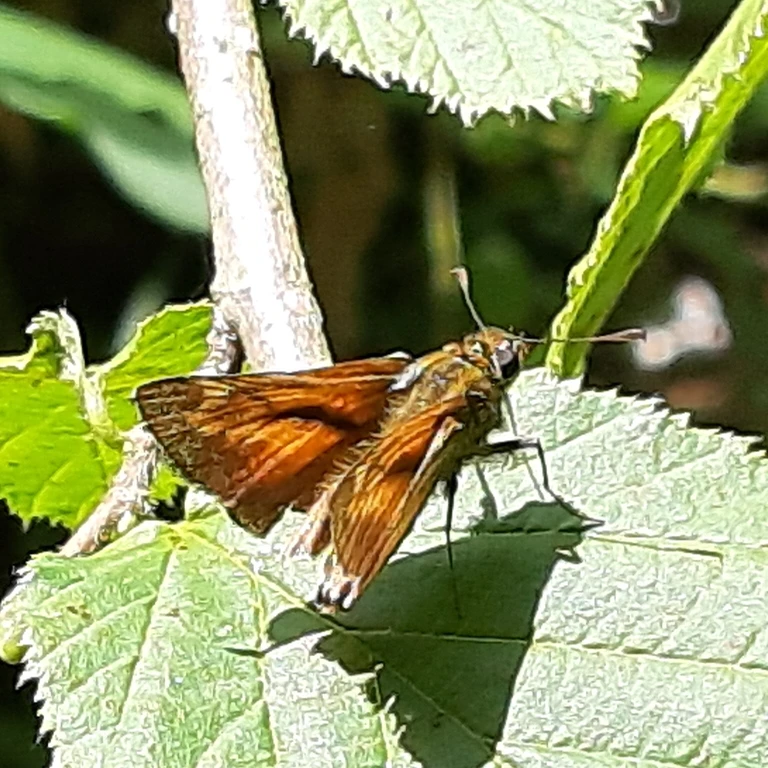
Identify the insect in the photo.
Ochlodes sylvanus (also Ochlodes venata)
